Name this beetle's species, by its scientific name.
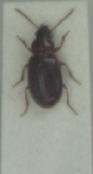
Bradycellus harpalinus
